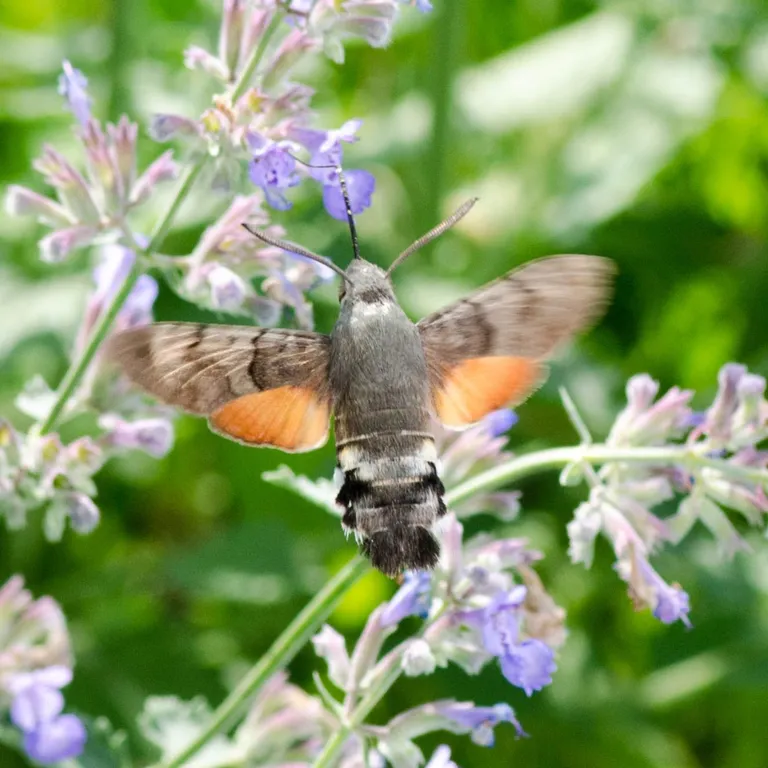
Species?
Macroglossum stellatarum
